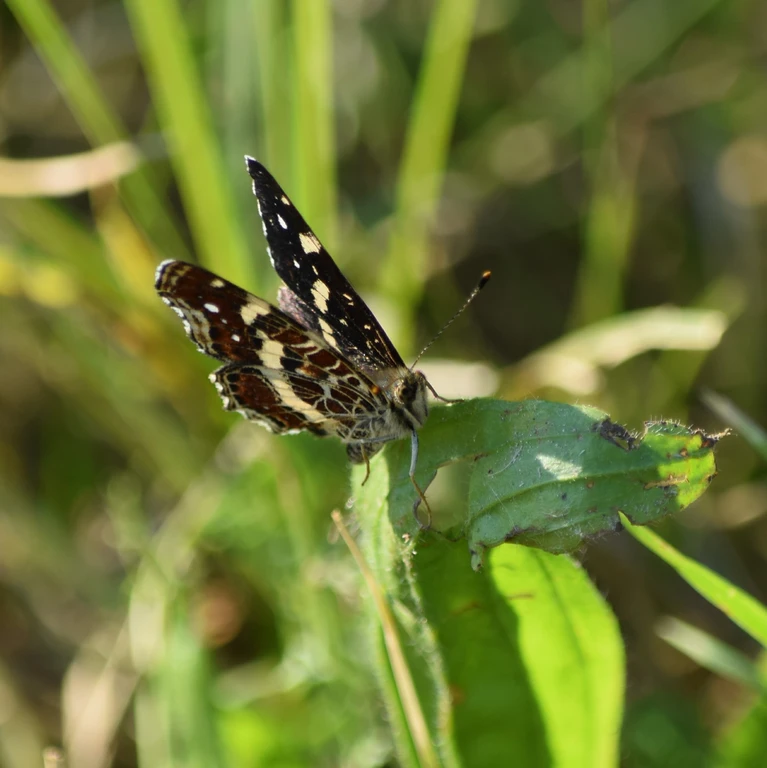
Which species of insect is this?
Araschnia levana
